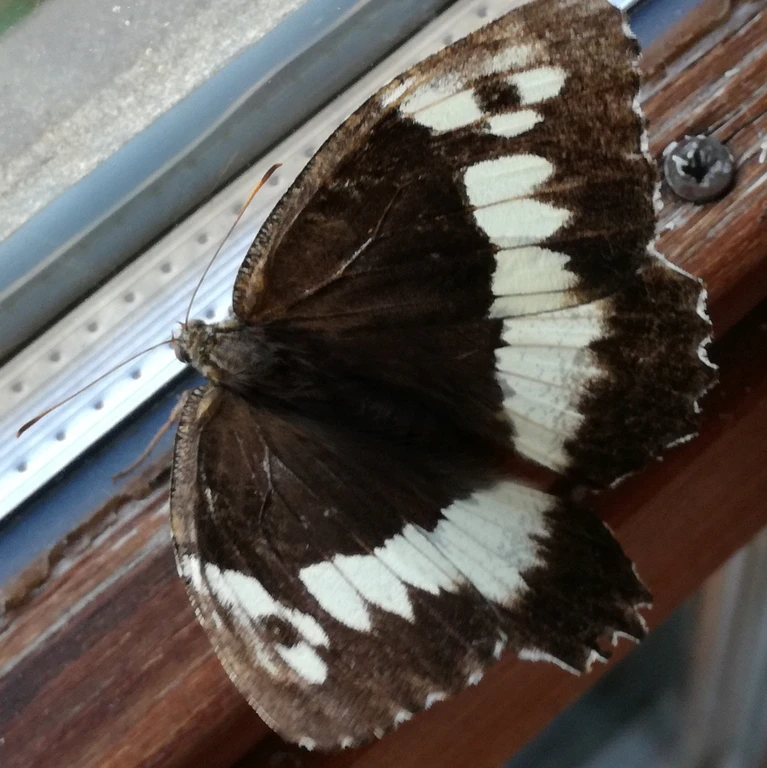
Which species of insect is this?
Brintesia circe
